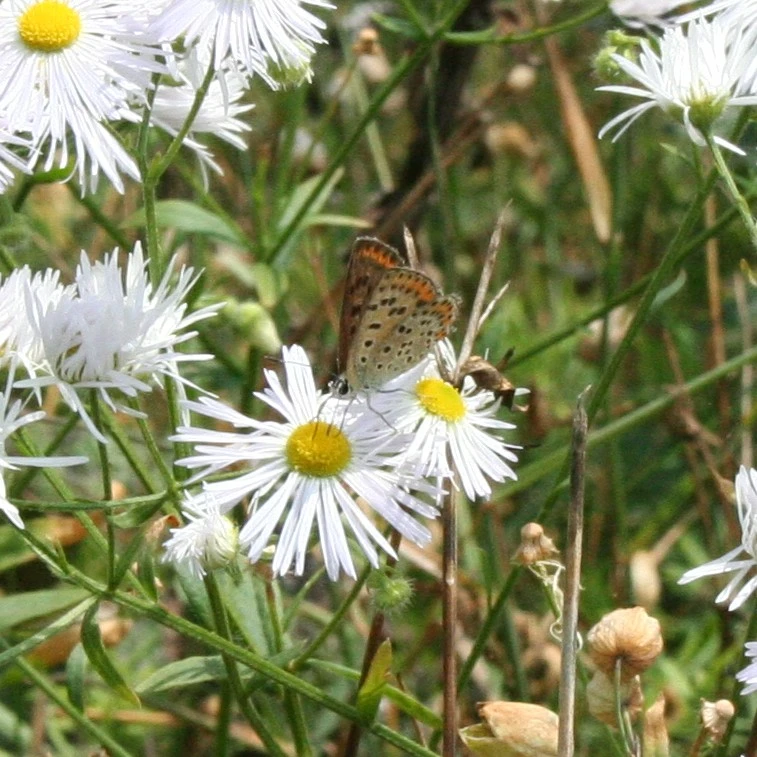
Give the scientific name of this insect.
Lycaena tityrus (also Loweia tityrus)
